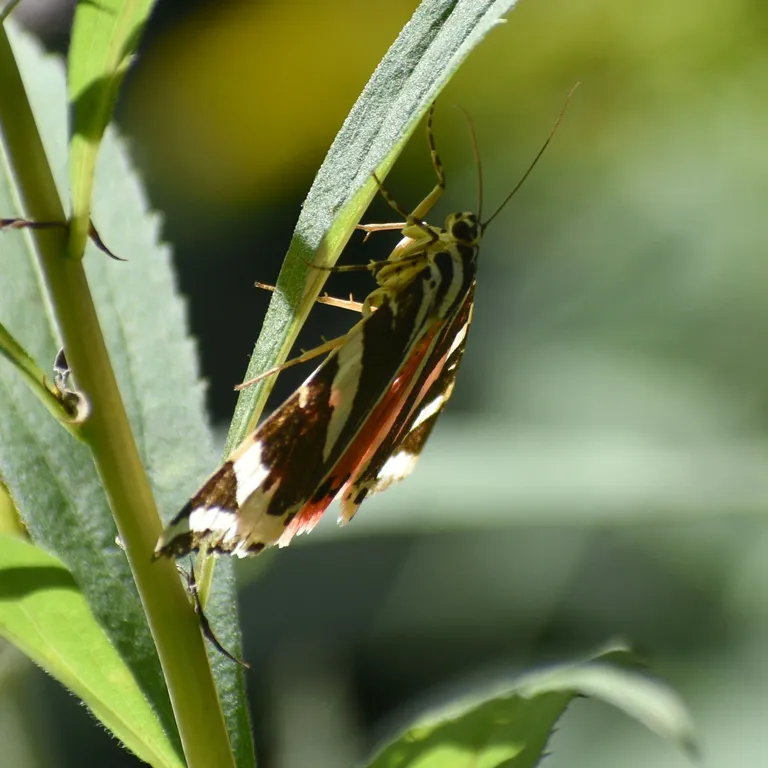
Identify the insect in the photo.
Euplagia quadripunctaria
